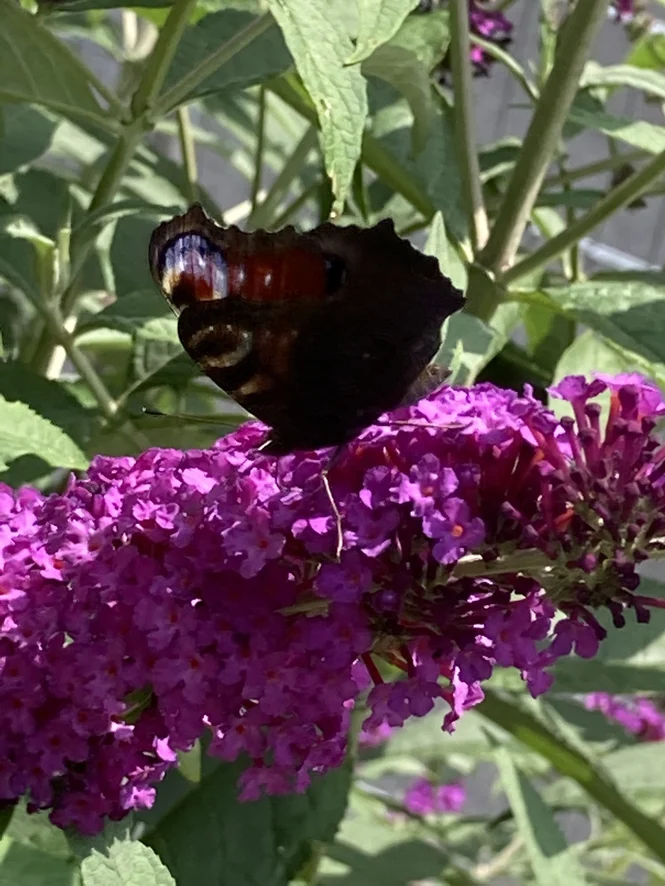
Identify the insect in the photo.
Aglais io
